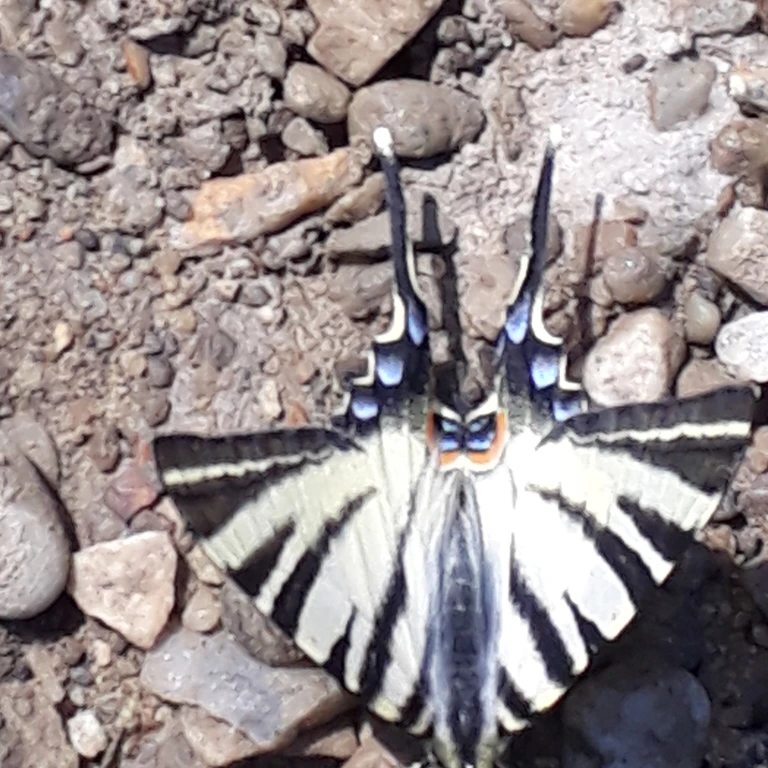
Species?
Iphiclides podalirius
